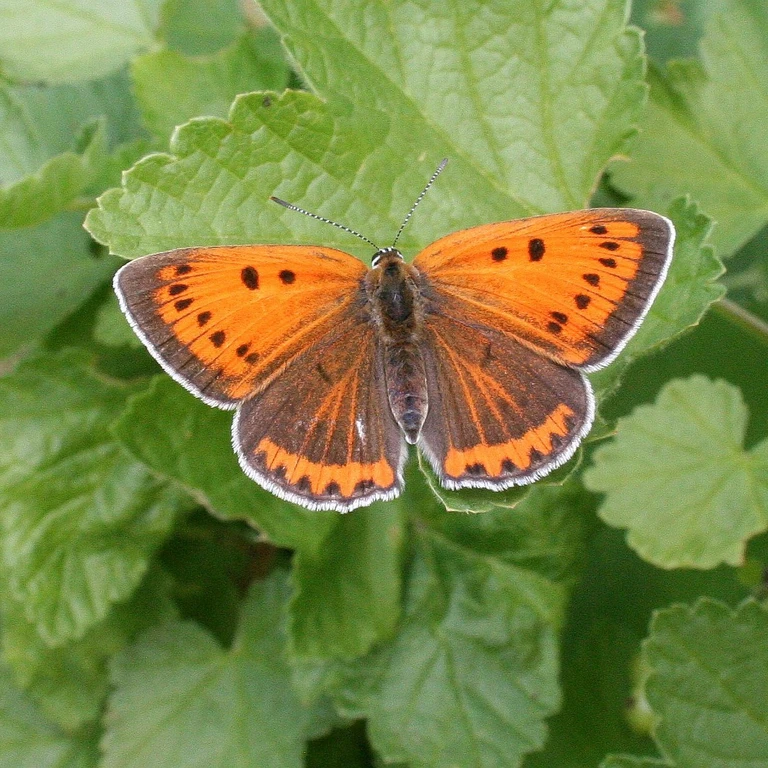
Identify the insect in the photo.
Lycaena dispar
